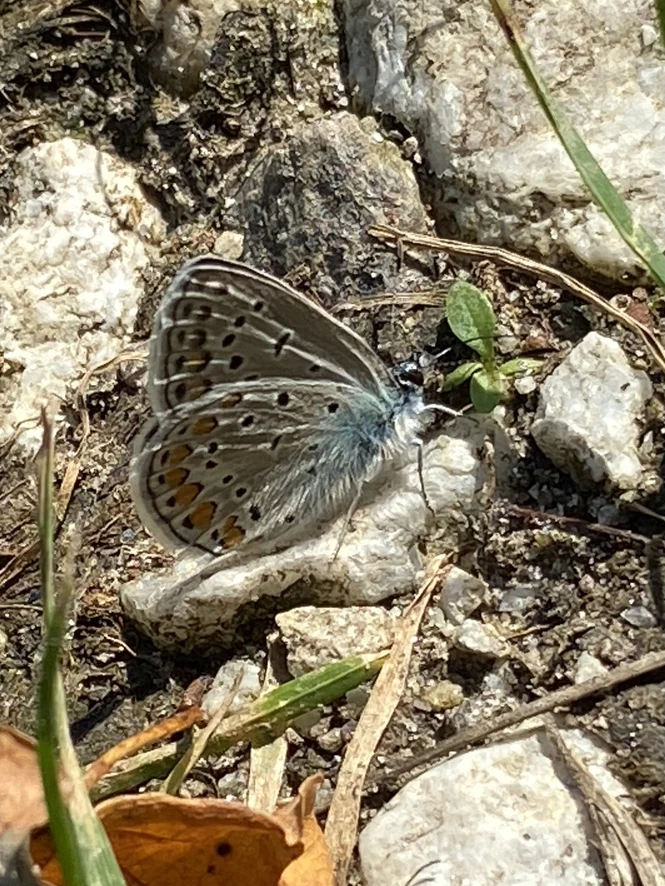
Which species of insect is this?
Polyommatus icarus
